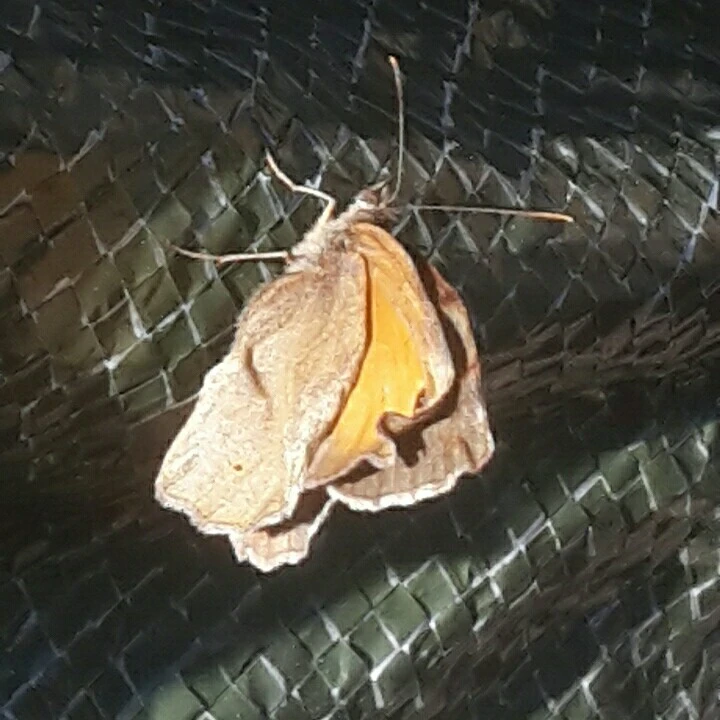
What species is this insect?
Maniola jurtina
